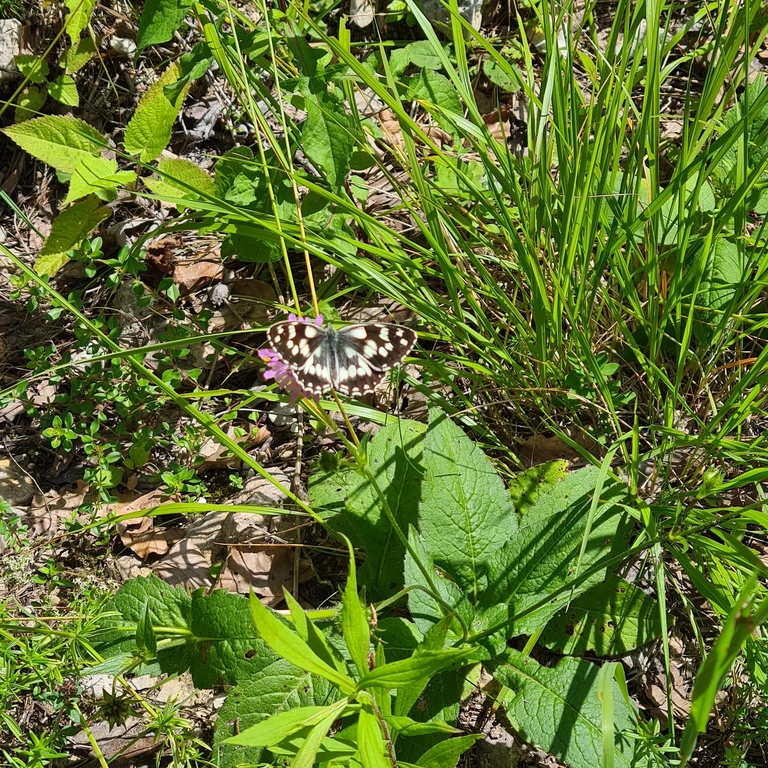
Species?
Melanargia galathea
